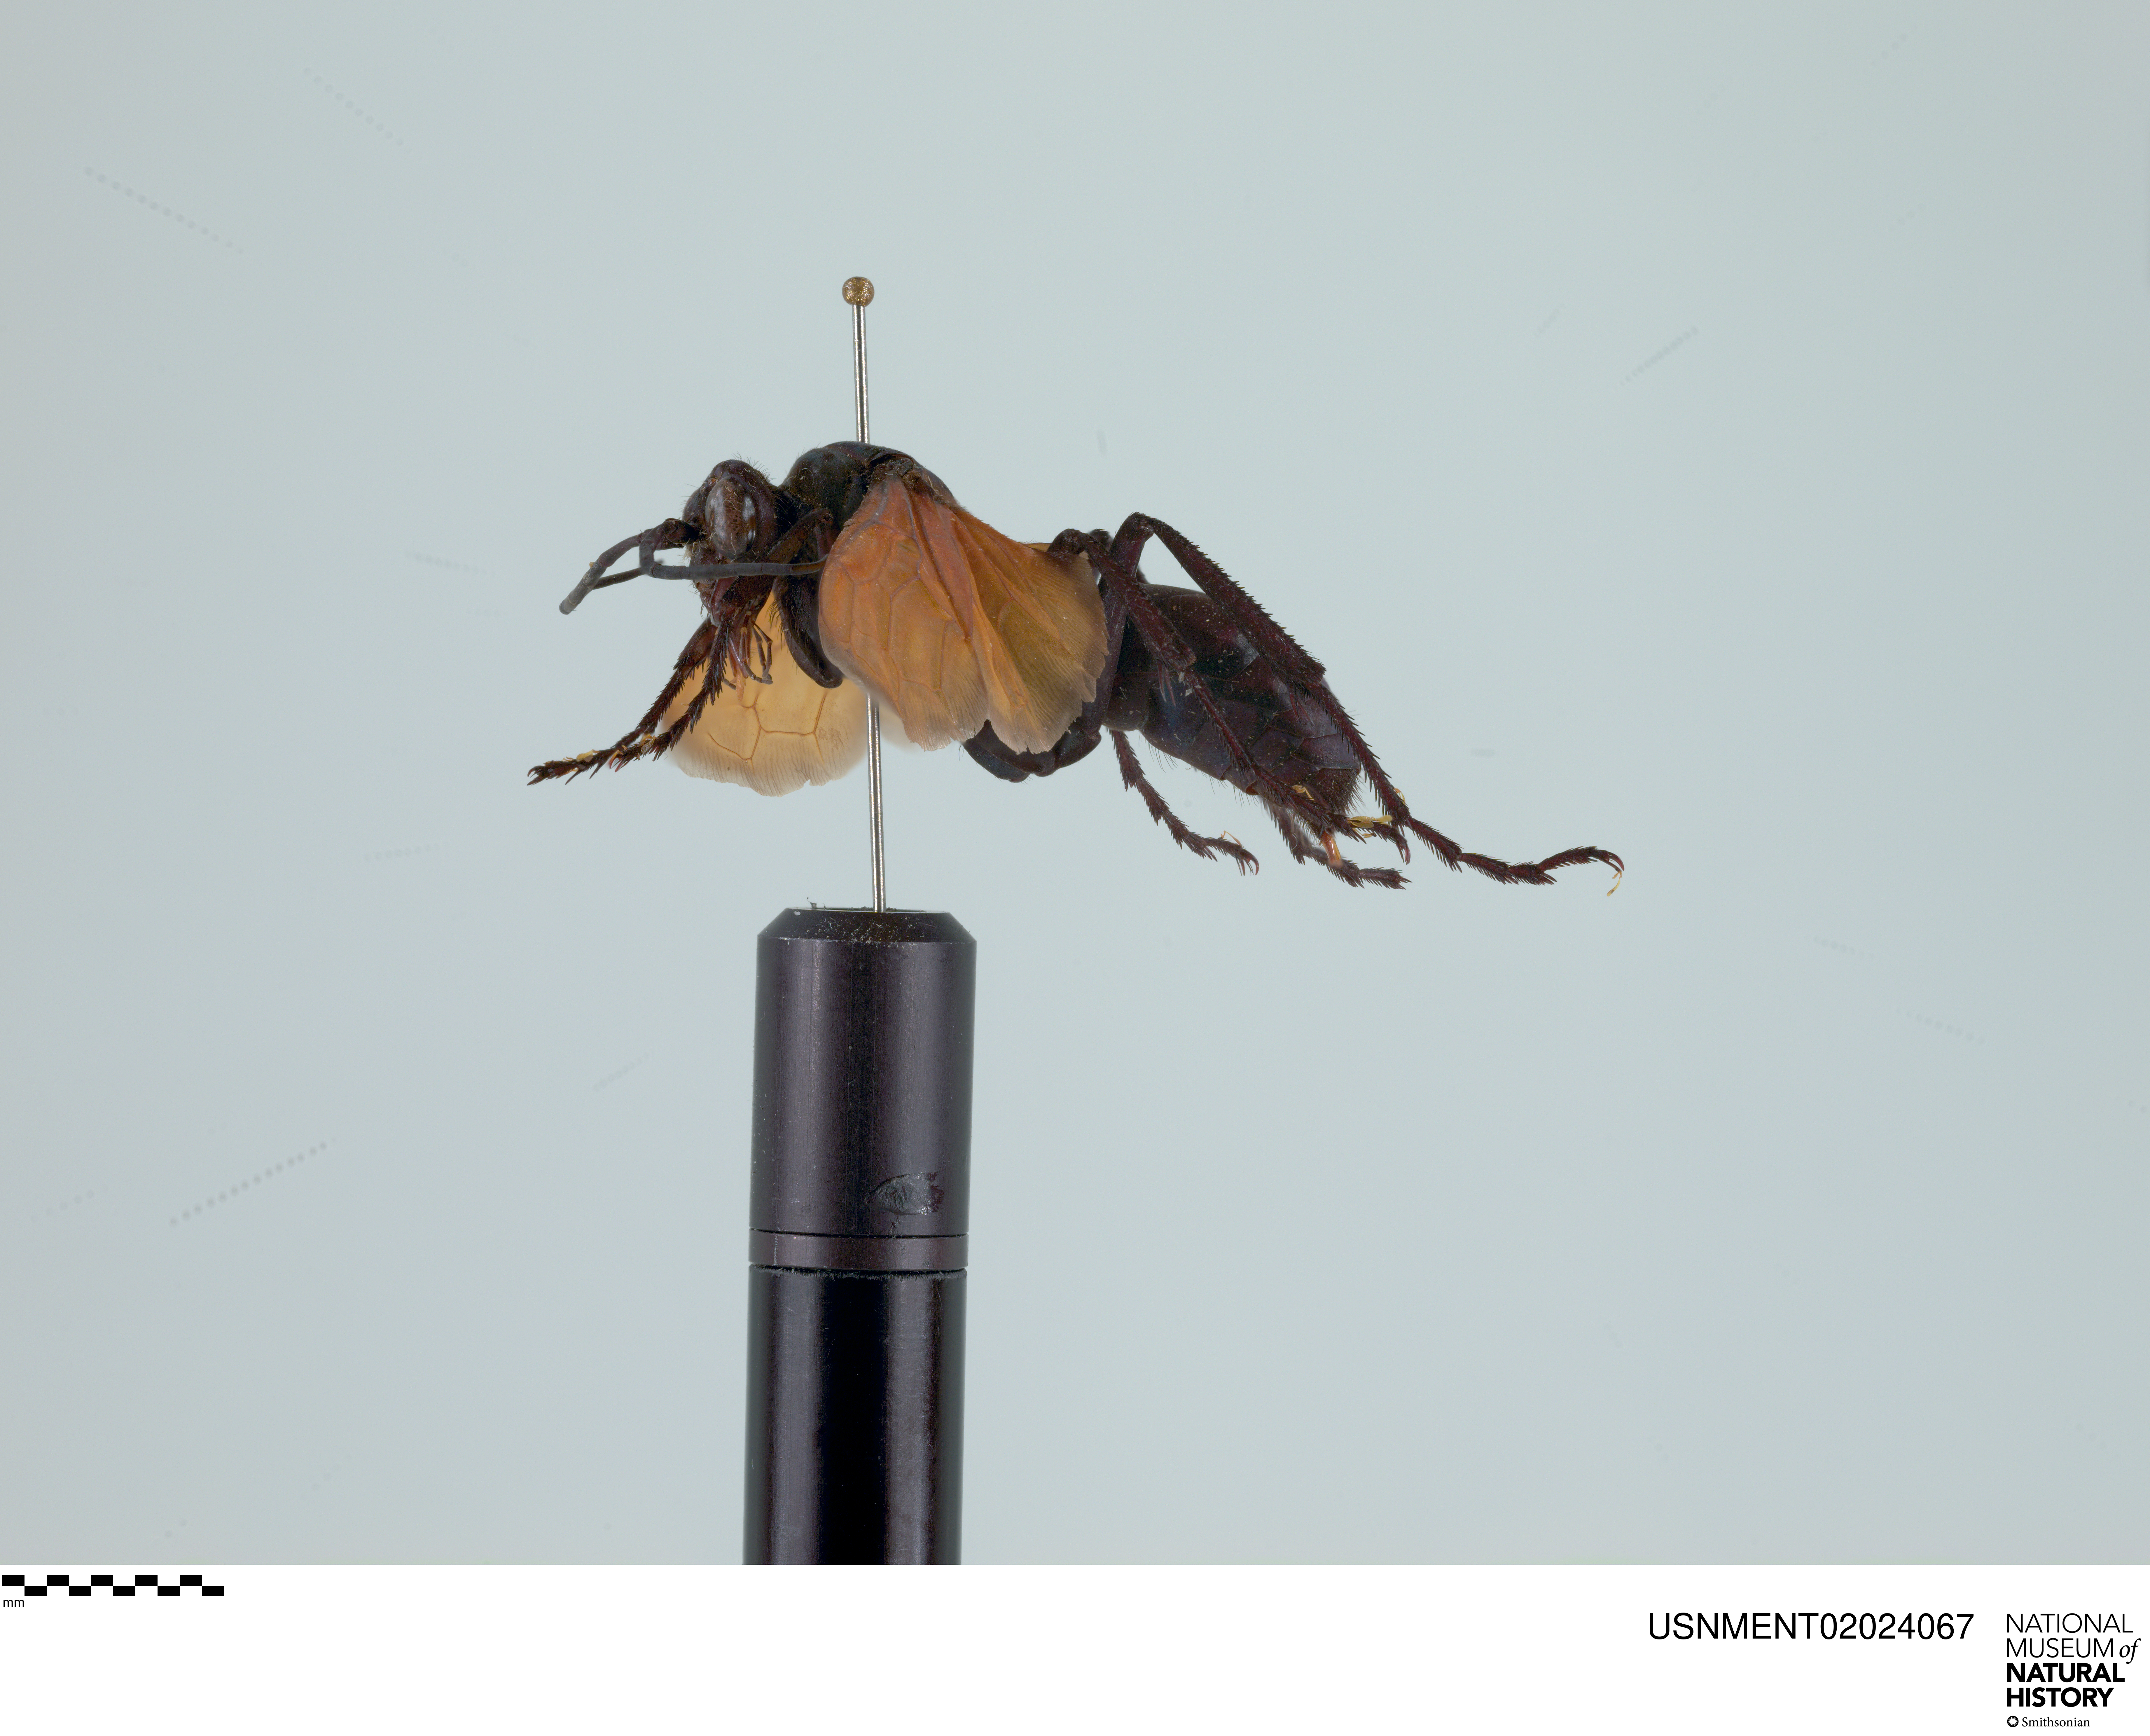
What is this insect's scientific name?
Pepsis thisbe
